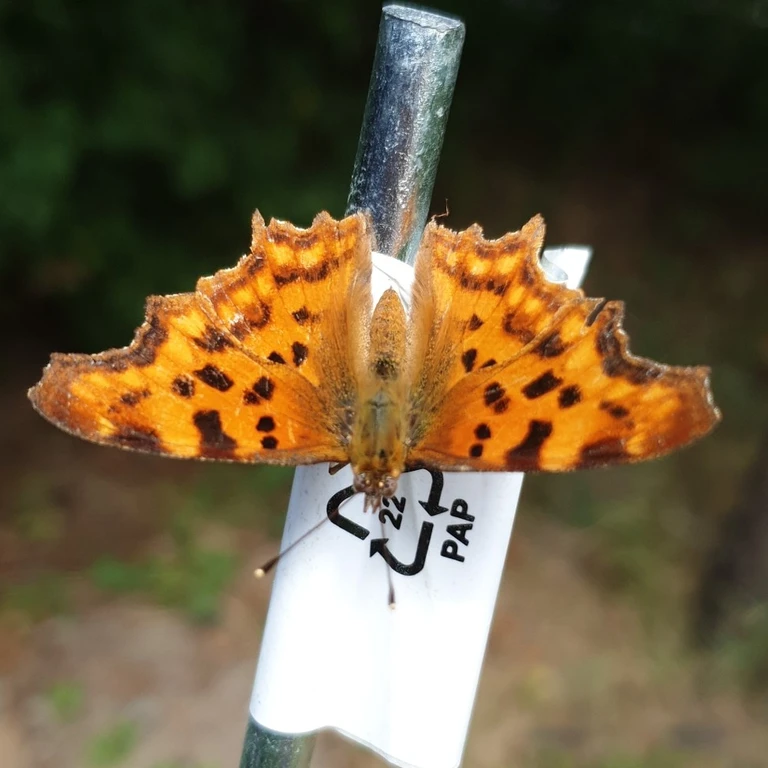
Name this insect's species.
Polygonia c-album
